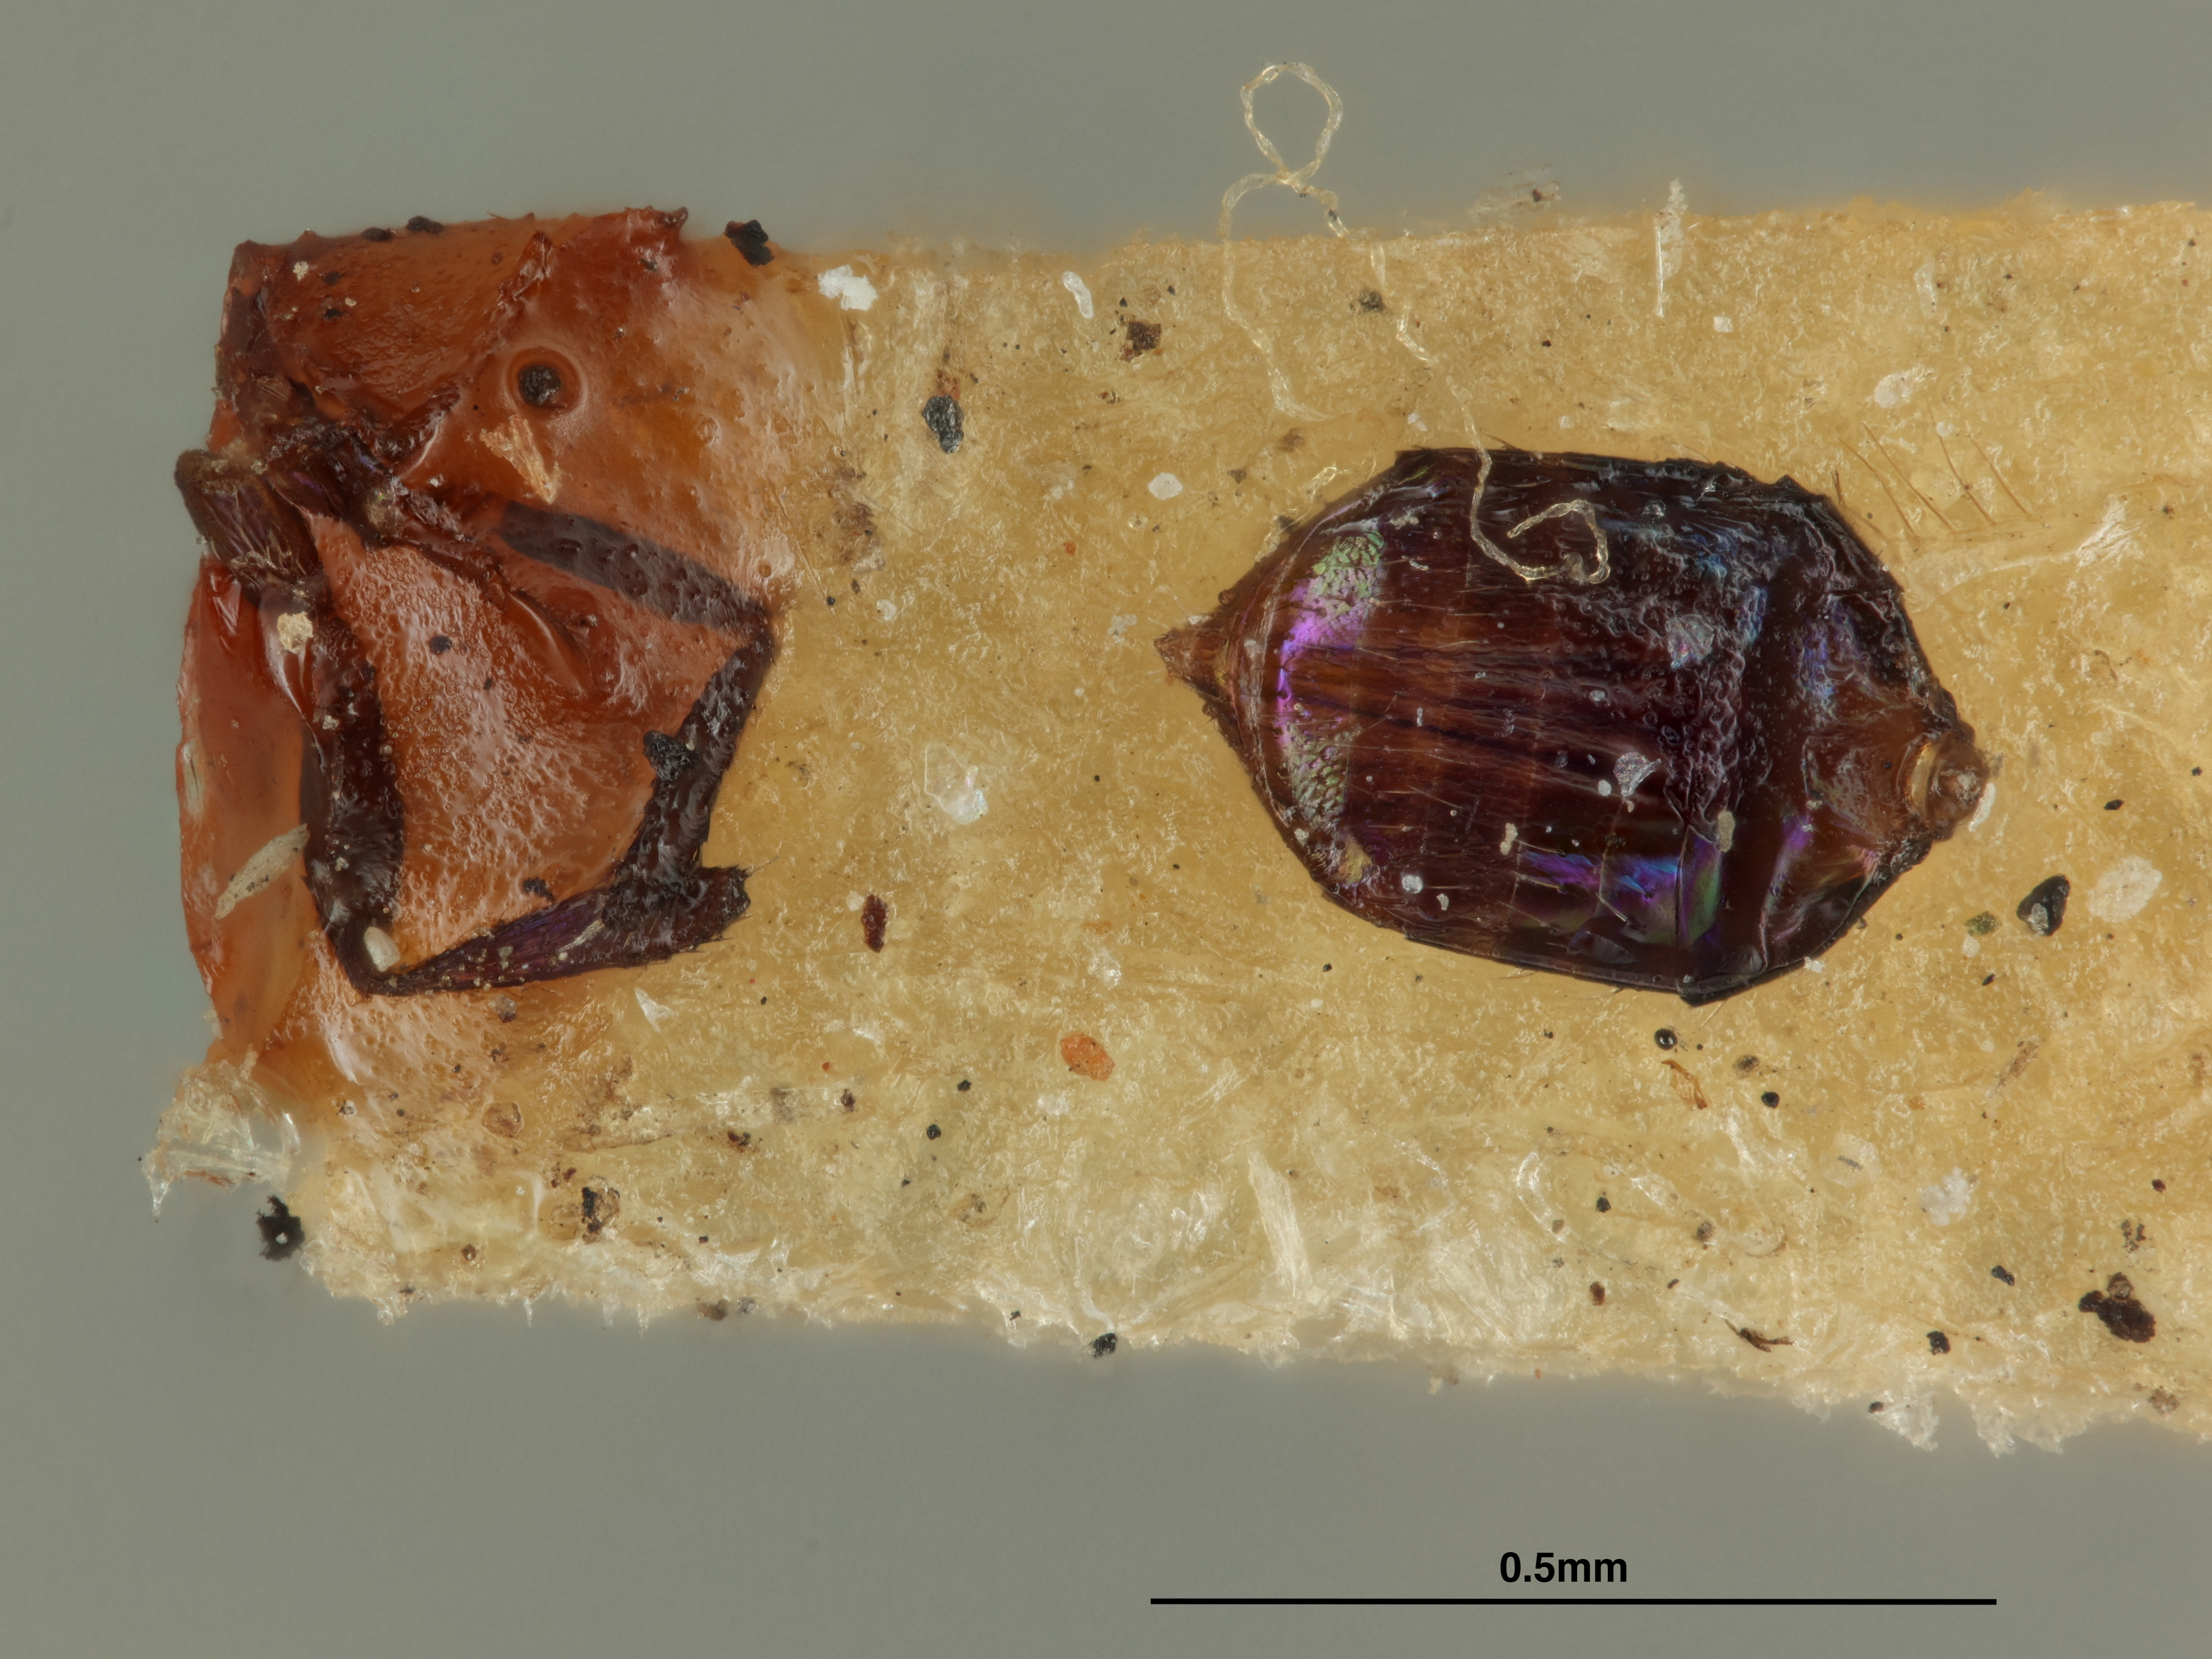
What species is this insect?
Closterocerus tau
